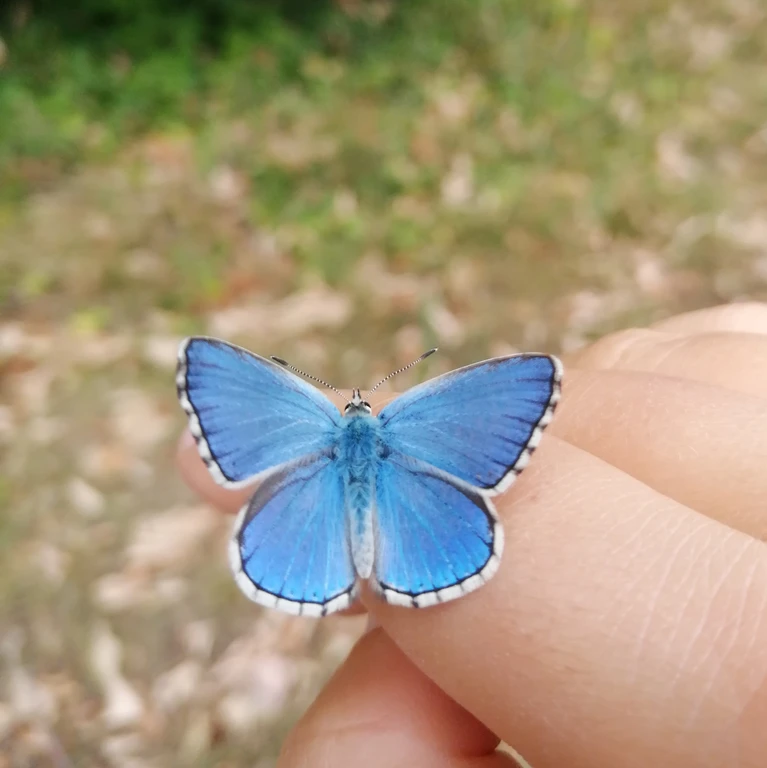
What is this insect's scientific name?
Lysandra bellargus
